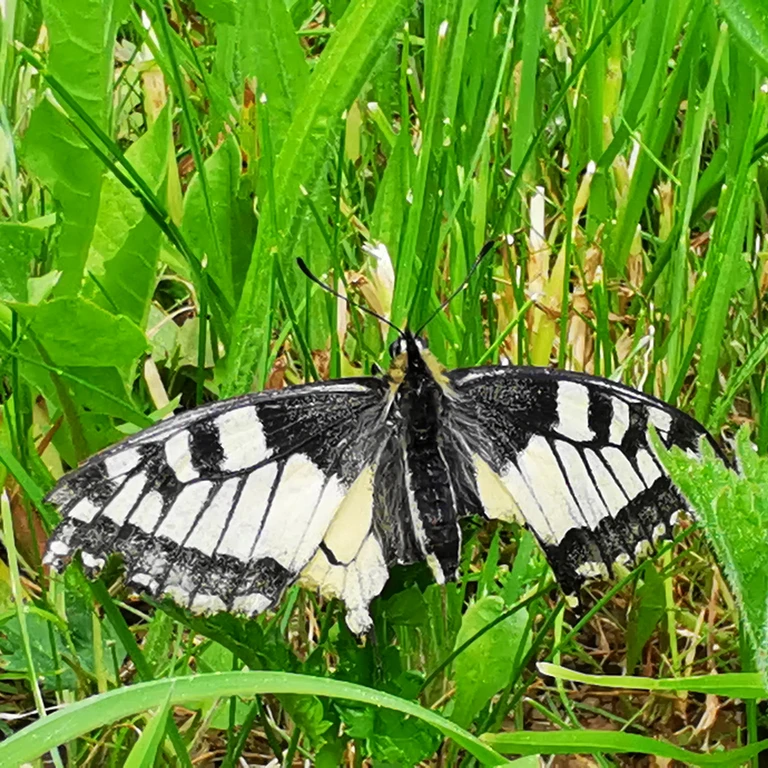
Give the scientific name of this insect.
Papilio machaon
